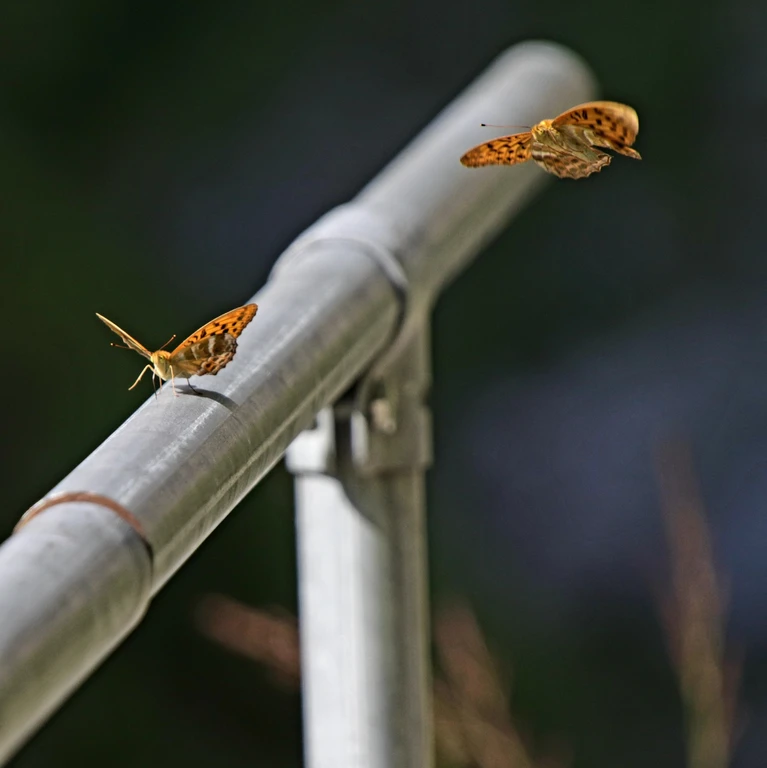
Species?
Argynnis paphia
